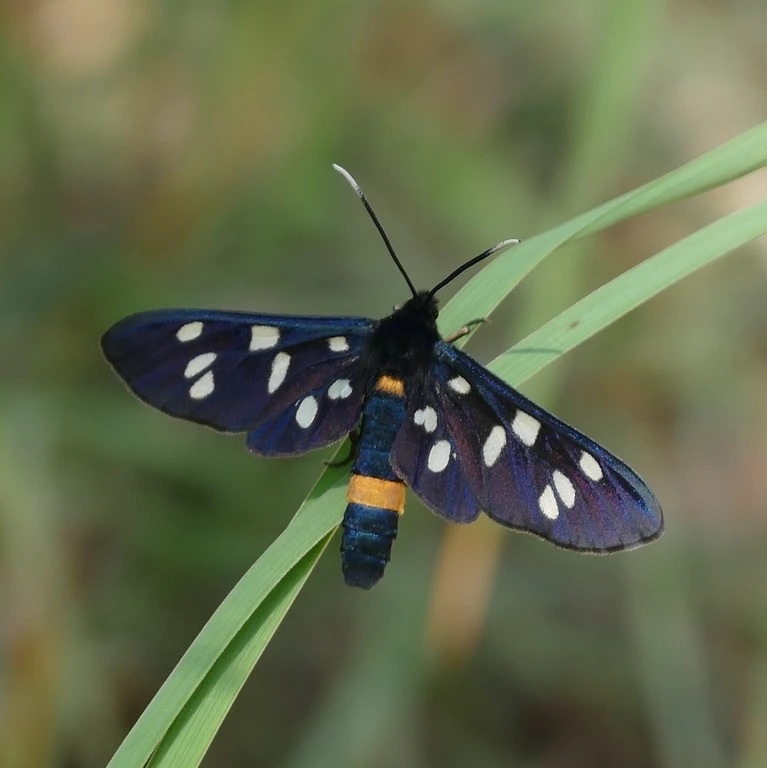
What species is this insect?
Amata phegea
